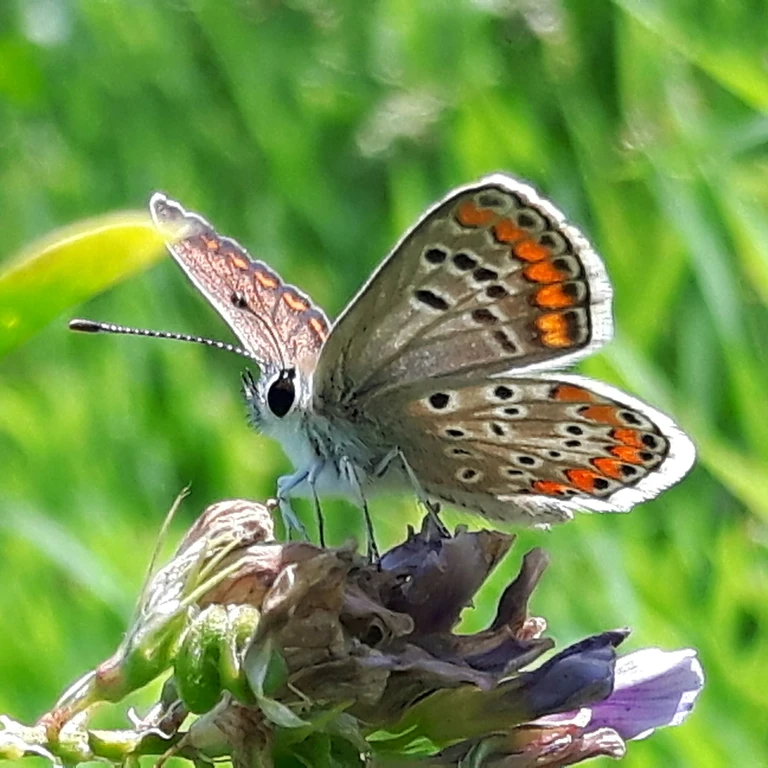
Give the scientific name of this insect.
Aricia agestis/artaxerxes
